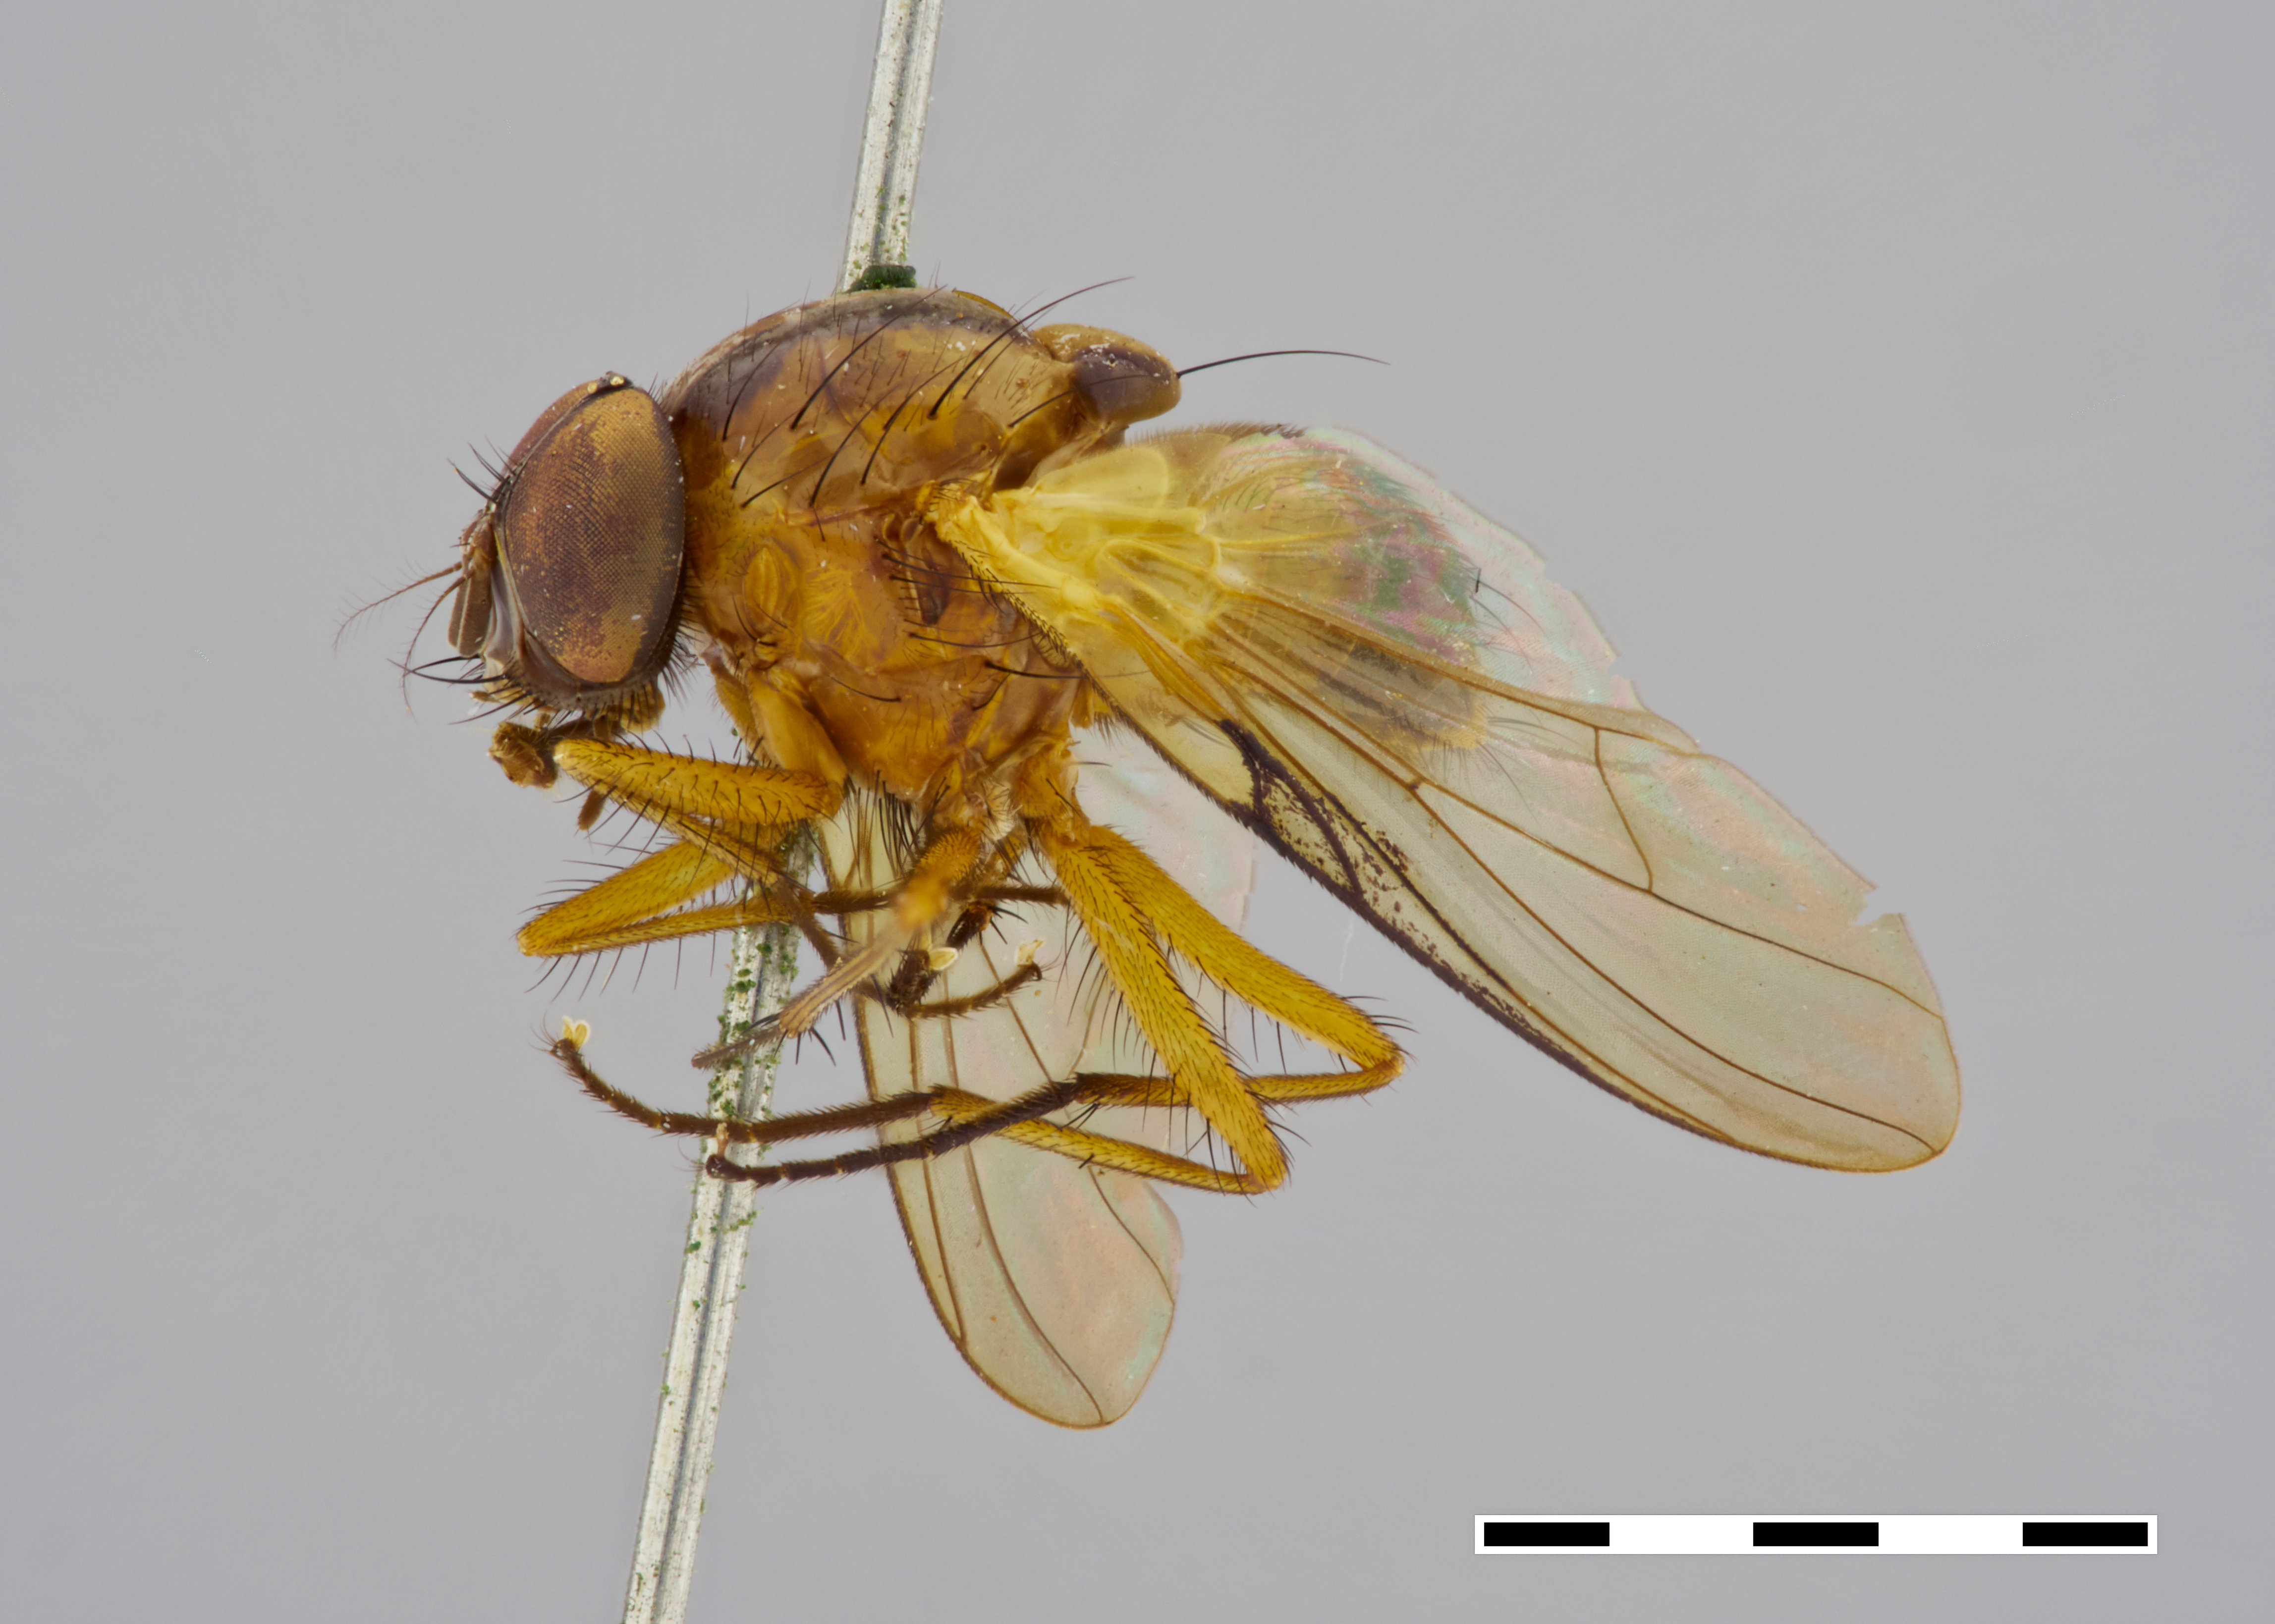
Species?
Dichaetomyia dubia
